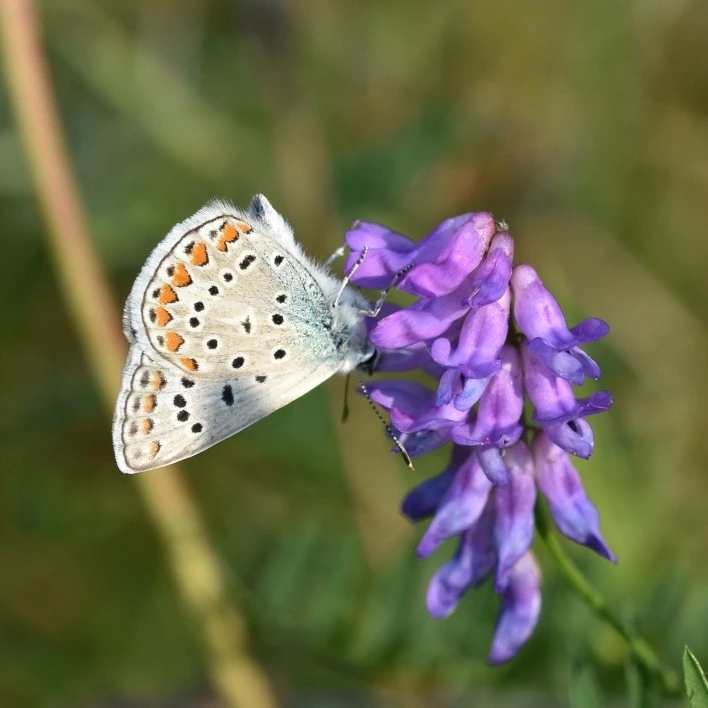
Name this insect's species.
Polyommatus icarus
